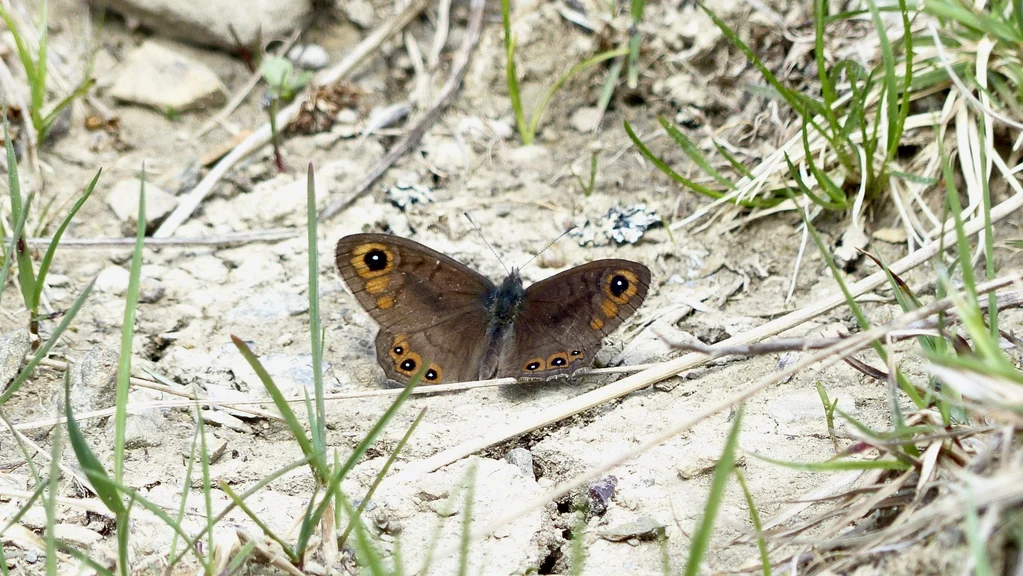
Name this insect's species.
Lasiommata petropolitana (also Pararge petropolitana)
